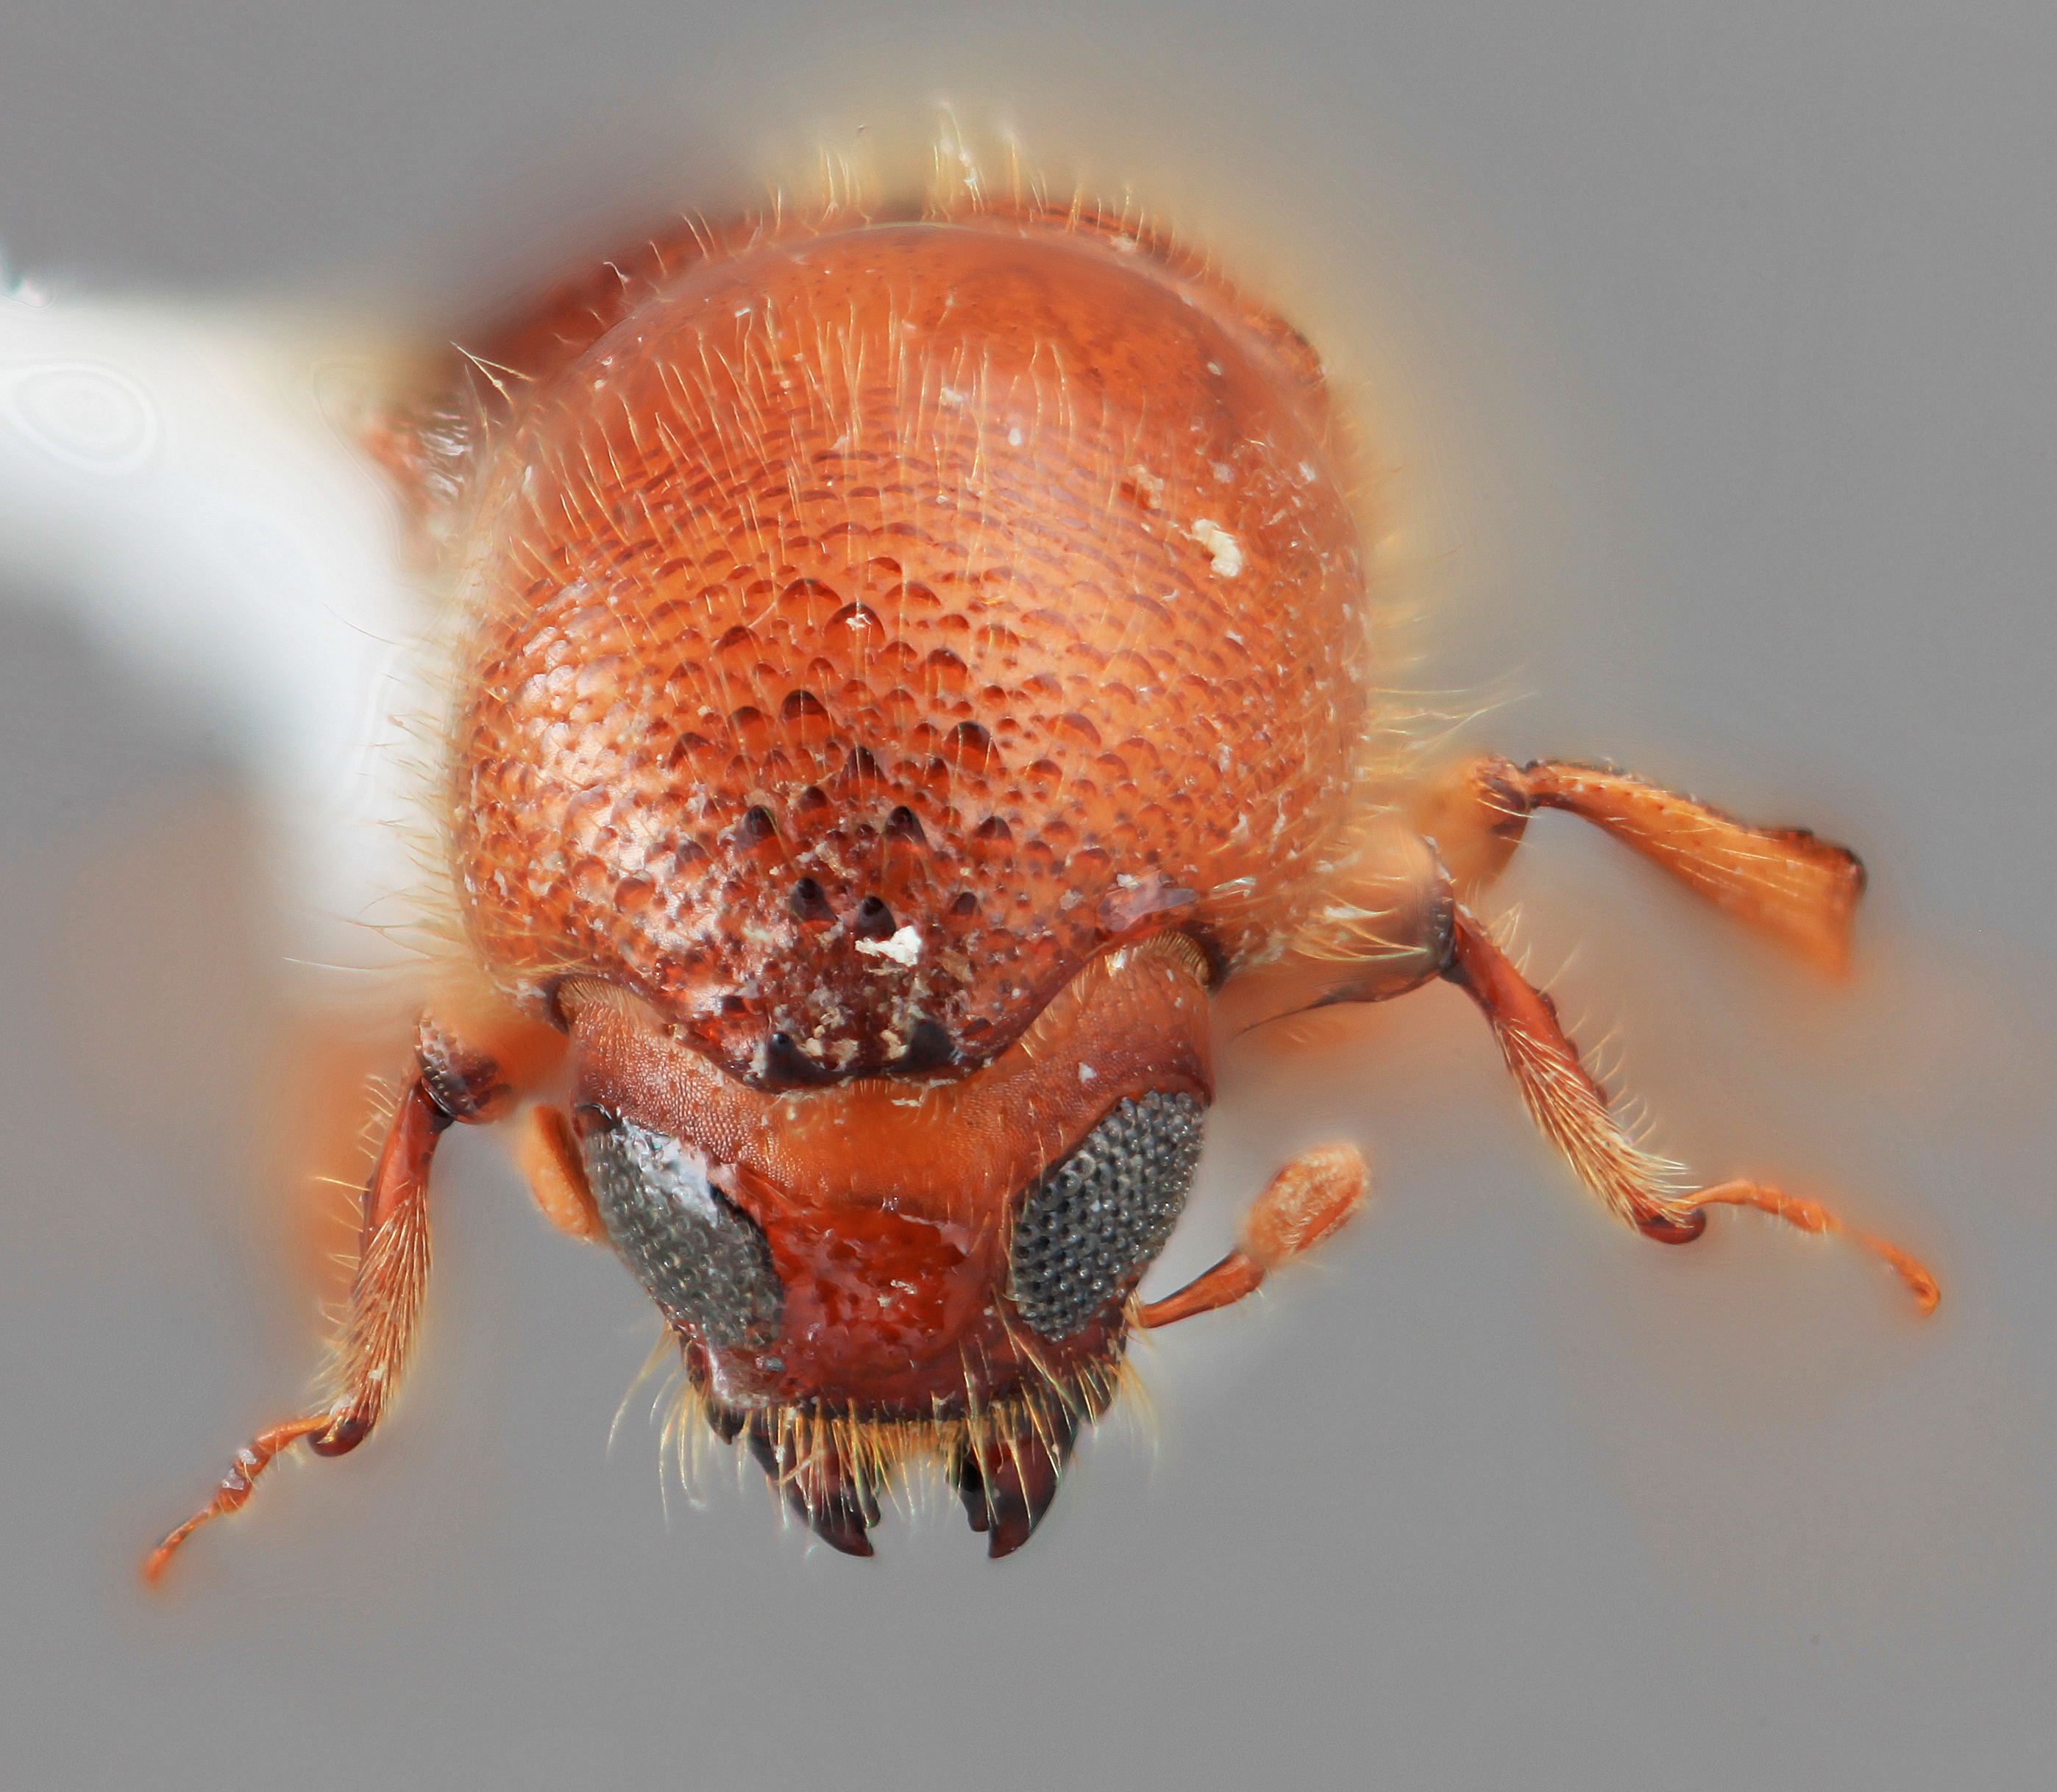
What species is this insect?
Sampsonius expulsus
